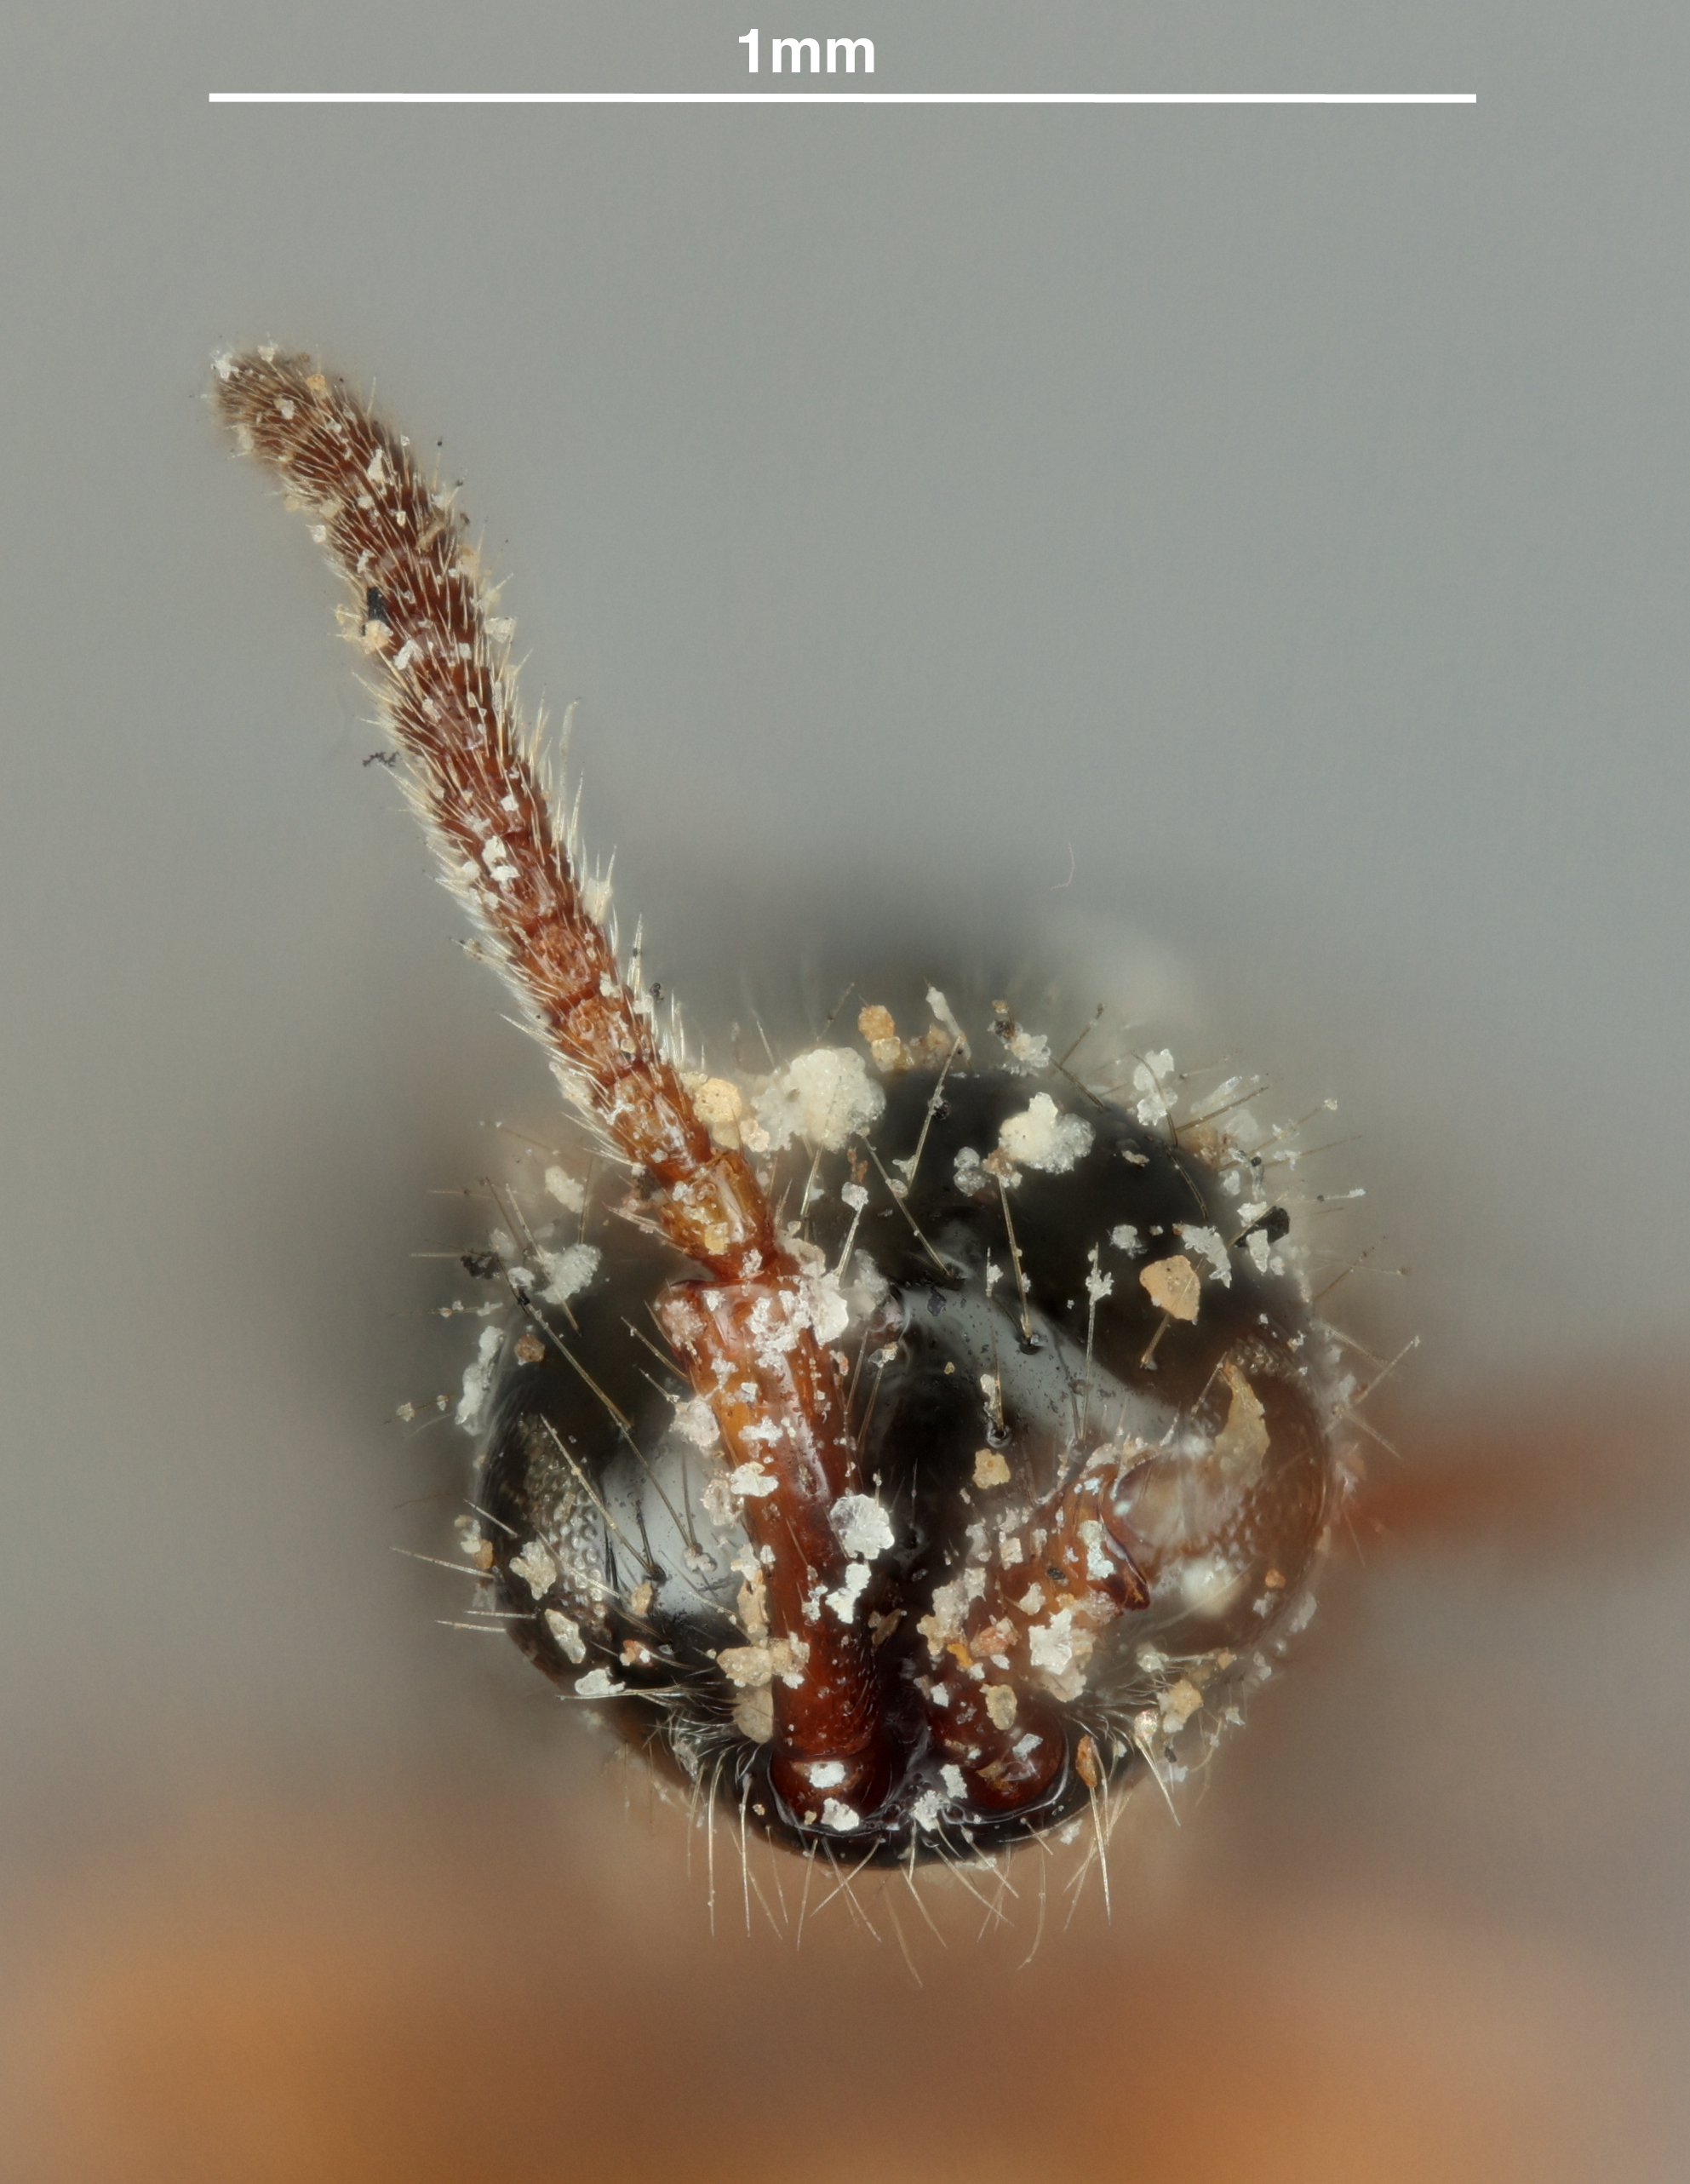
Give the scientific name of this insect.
Basalys brevicornis
